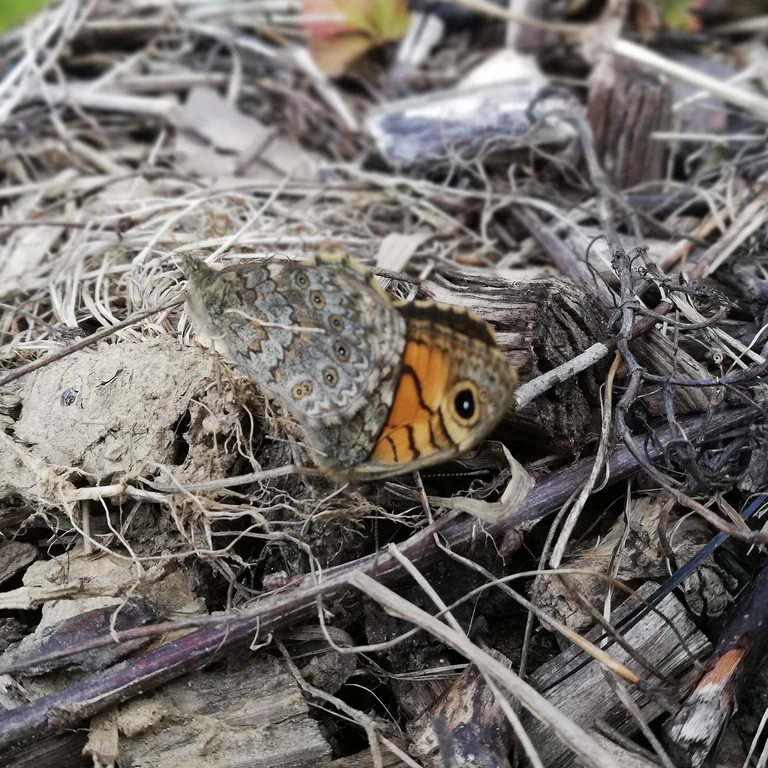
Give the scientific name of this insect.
Lasiommata megera (also Pararge megera)
